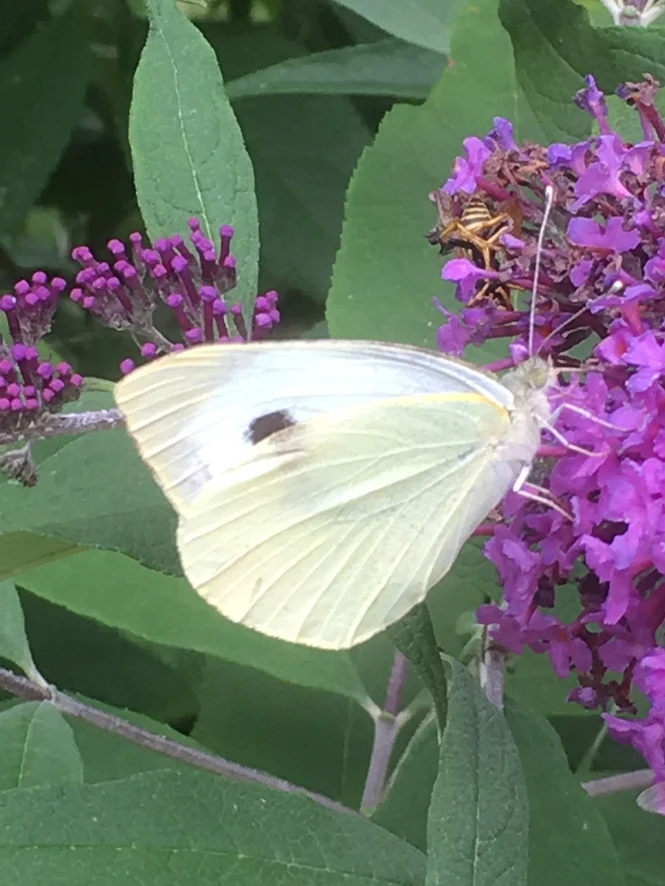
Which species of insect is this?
Pieris brassicae
